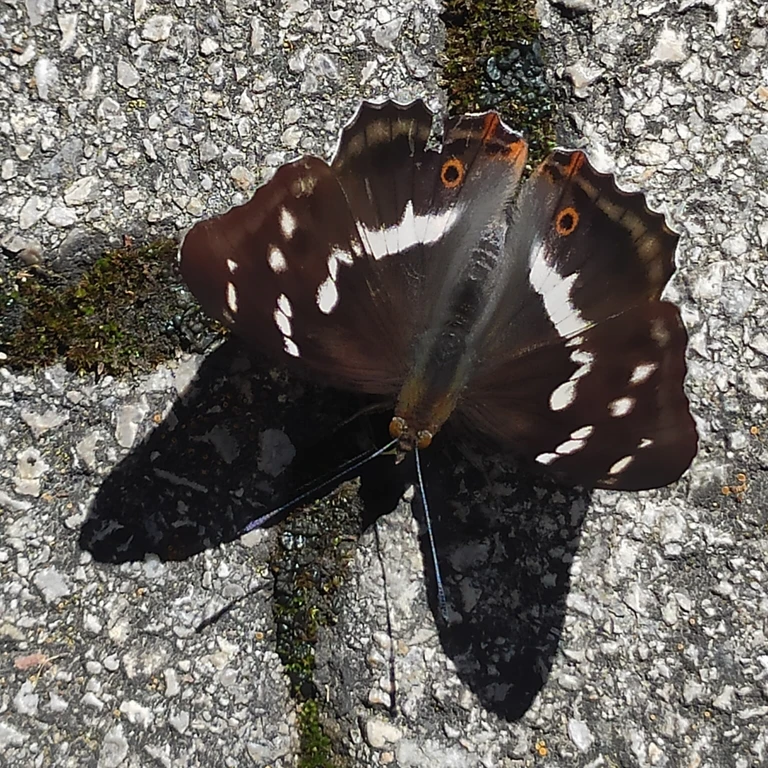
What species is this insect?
Apatura iris
